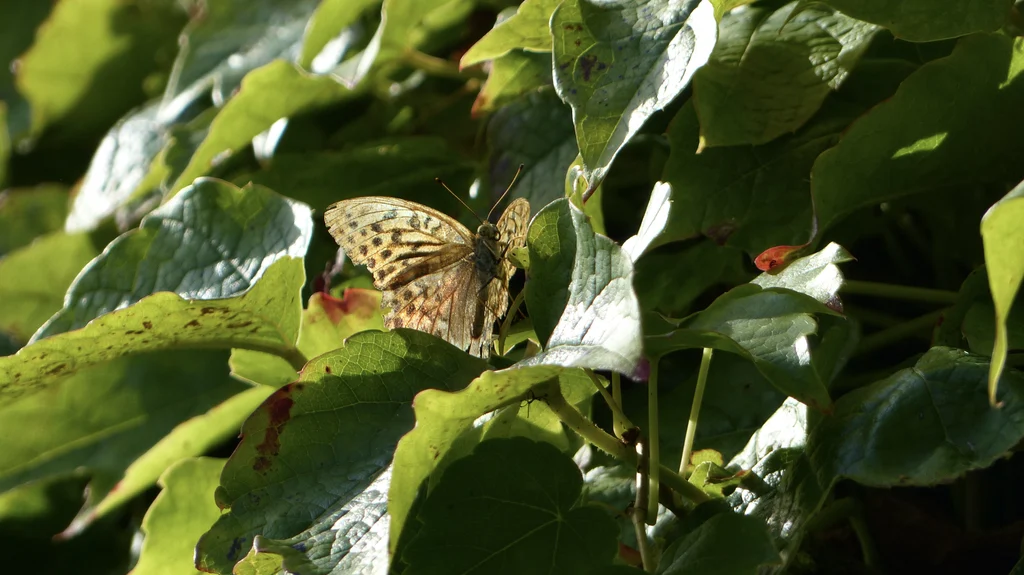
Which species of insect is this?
Argynnis paphia
